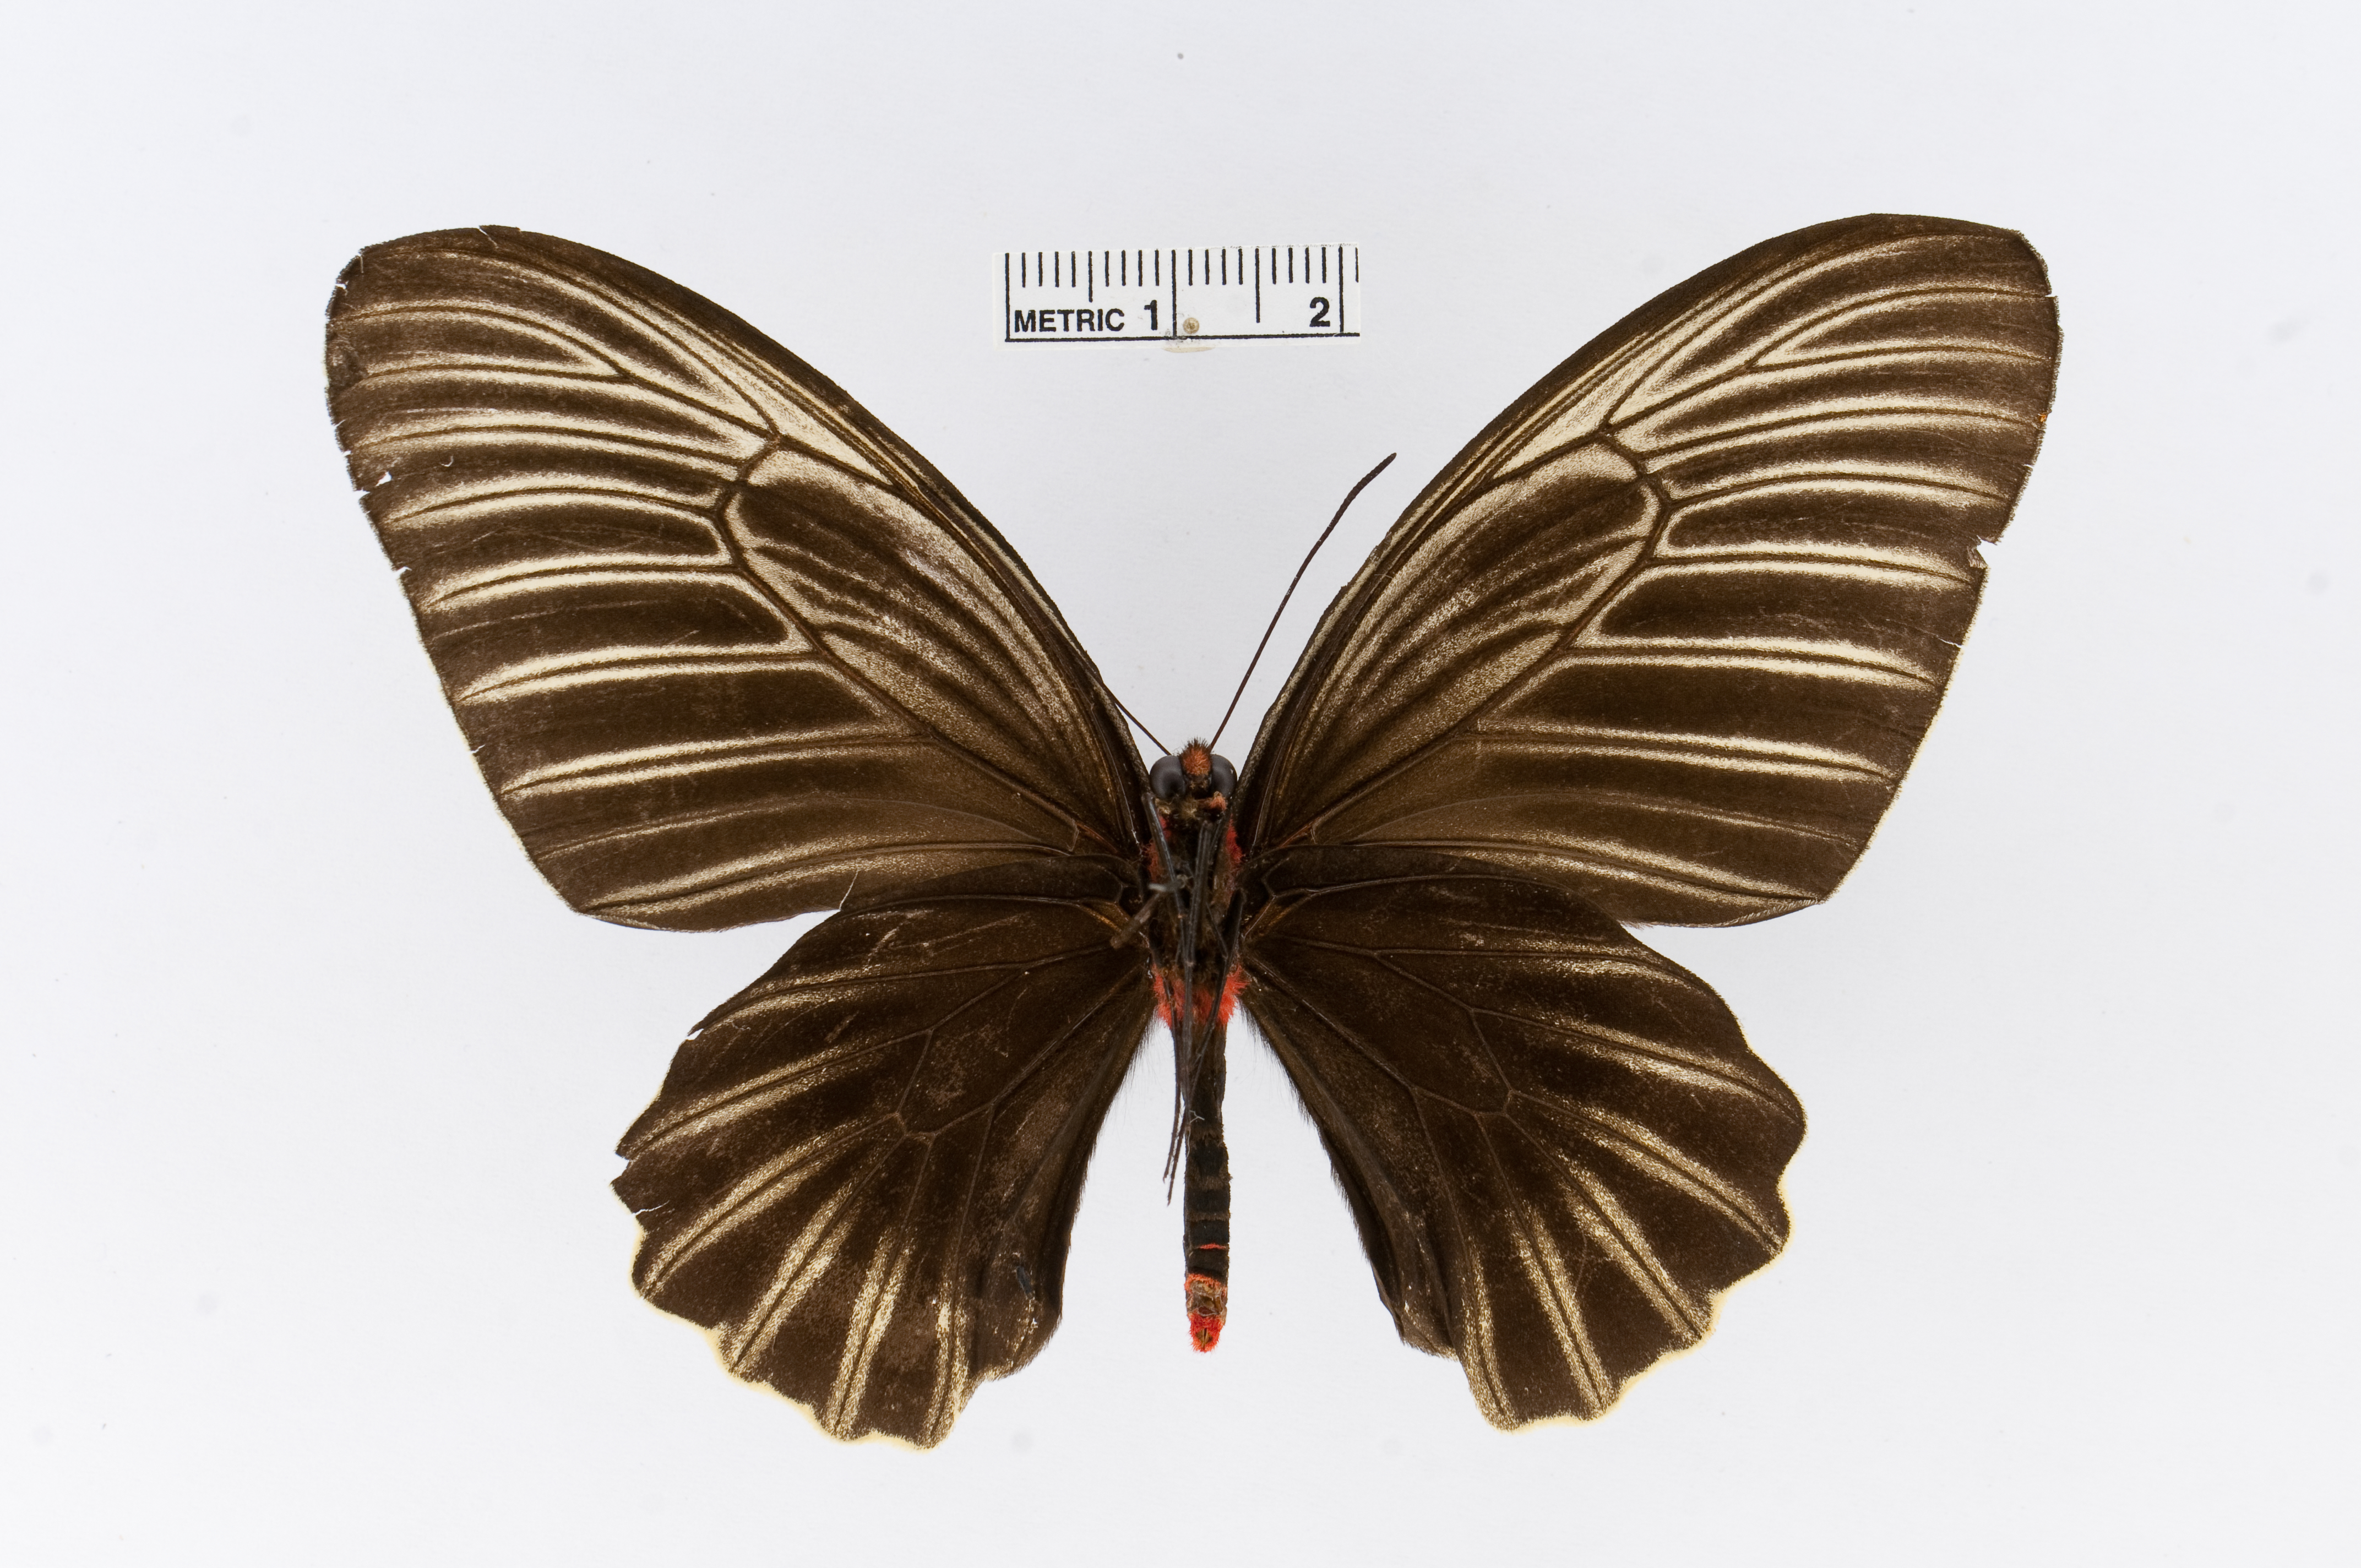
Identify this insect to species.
Atrophaneura nox
